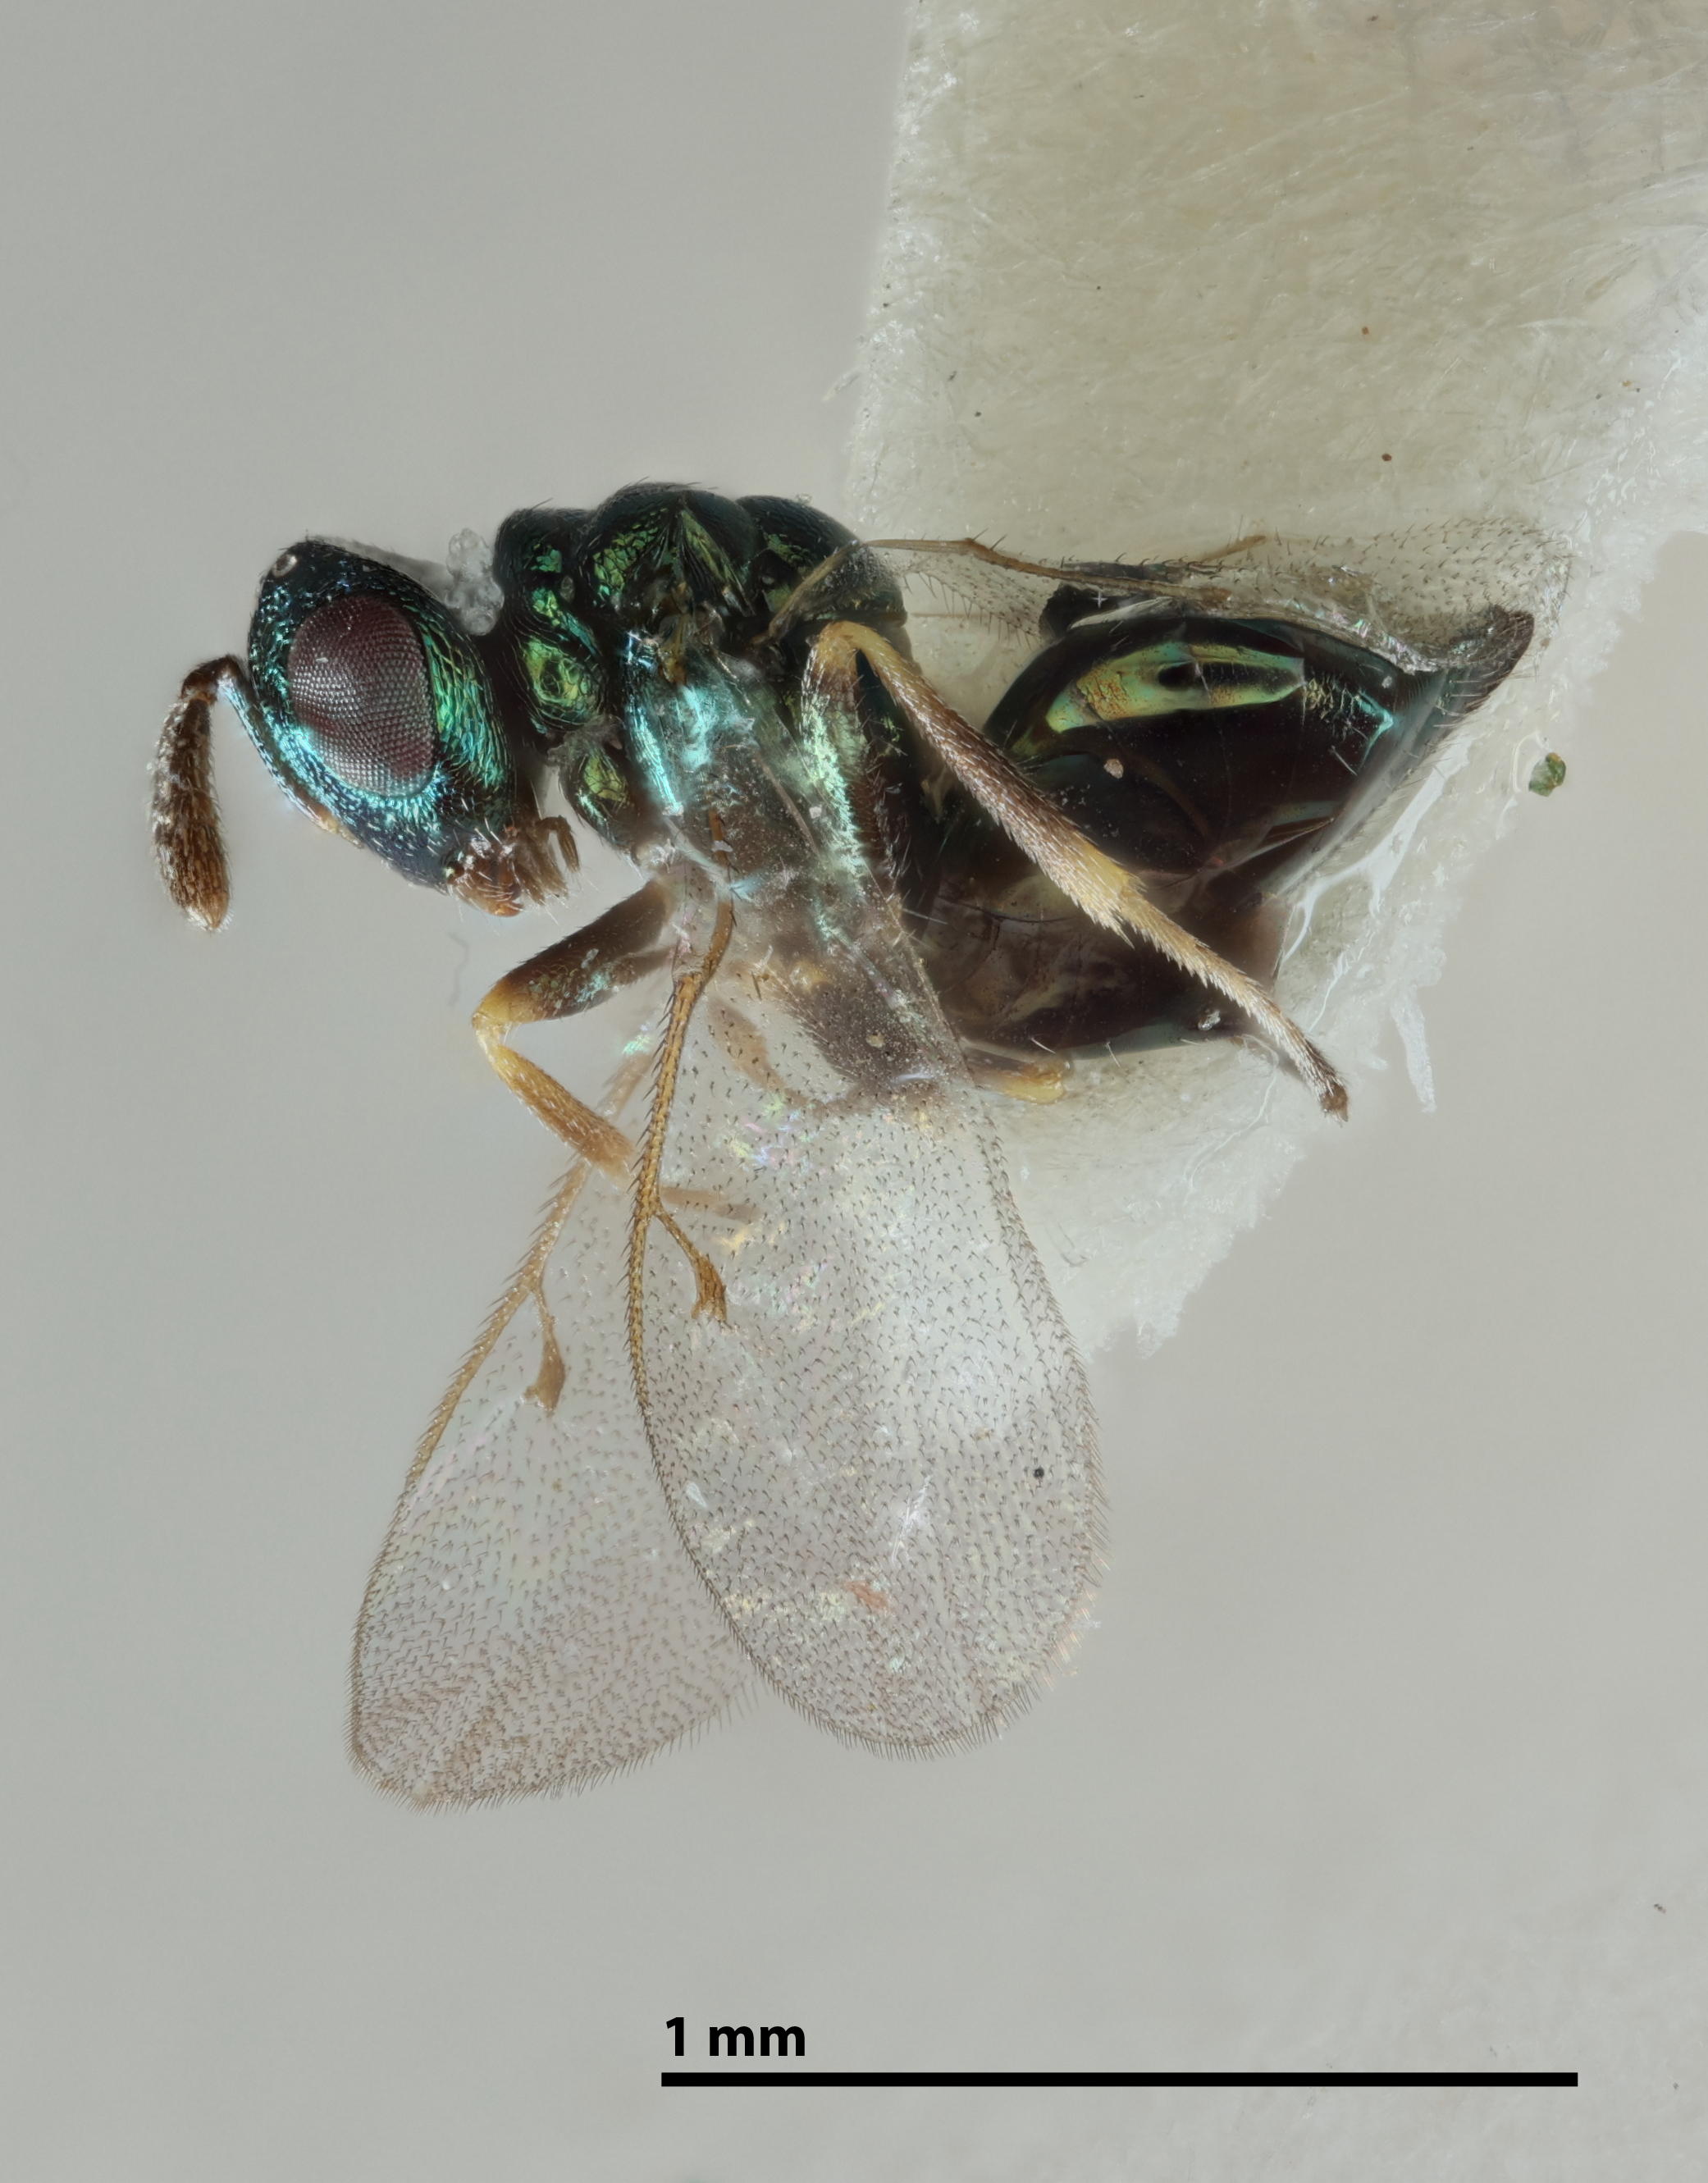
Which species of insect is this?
Halticopterina tahoensis
